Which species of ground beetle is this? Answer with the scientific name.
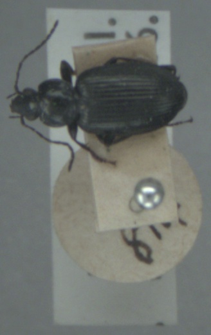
Agonum viduum
